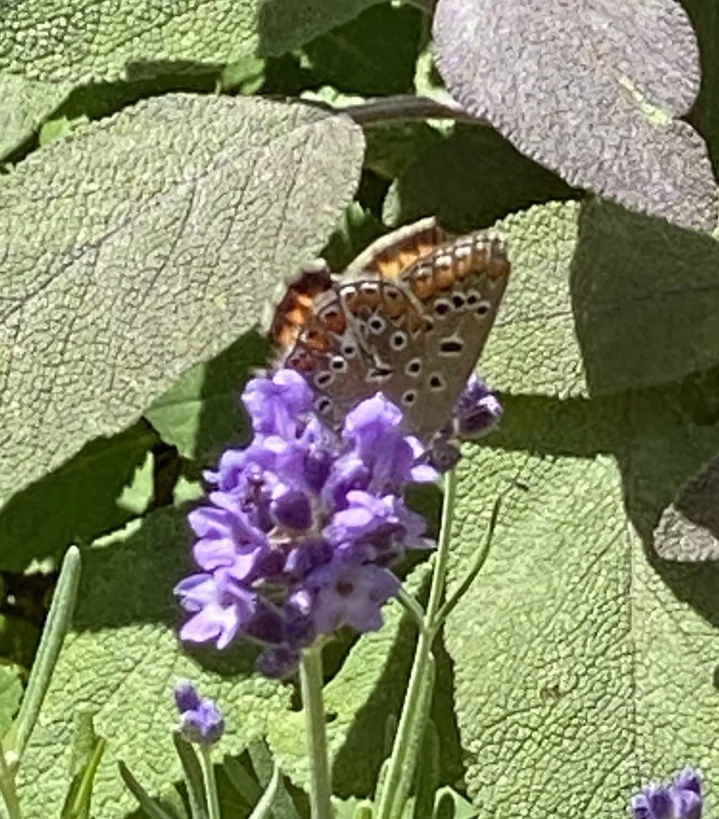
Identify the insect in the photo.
Polyommatus icarus
